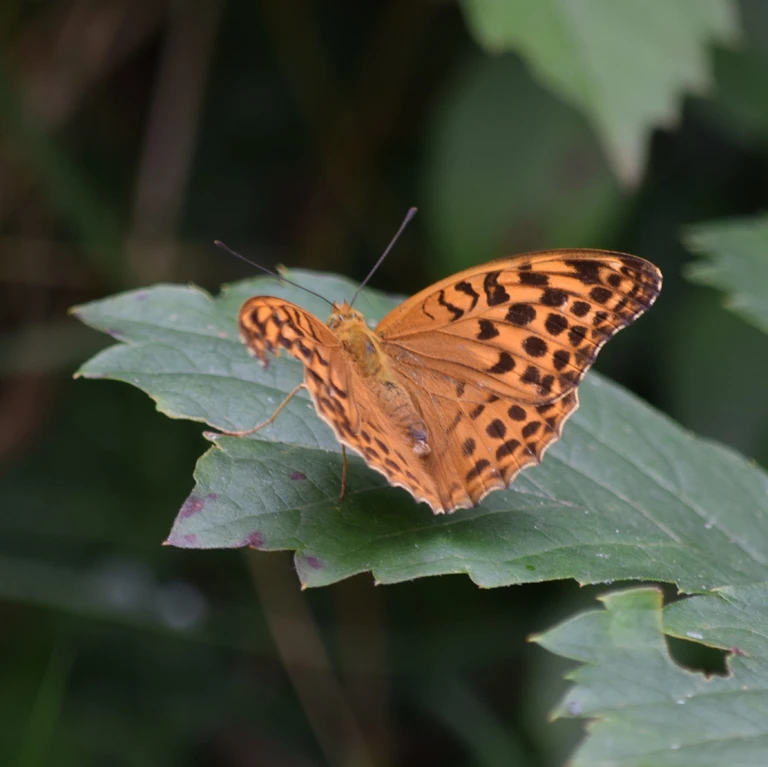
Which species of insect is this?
Argynnis paphia
